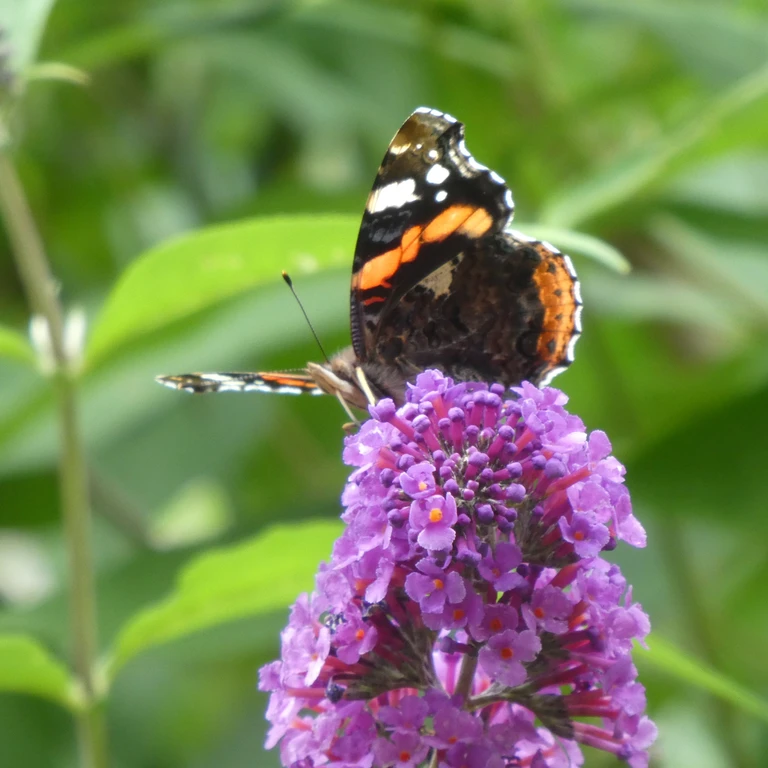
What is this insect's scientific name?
Vanessa atalanta
